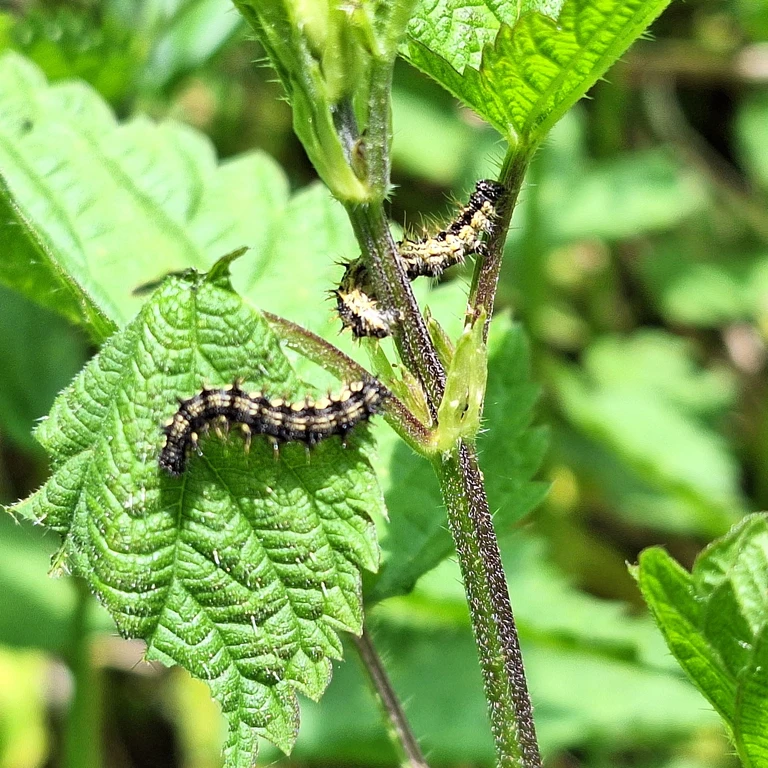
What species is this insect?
Aglais urticae
